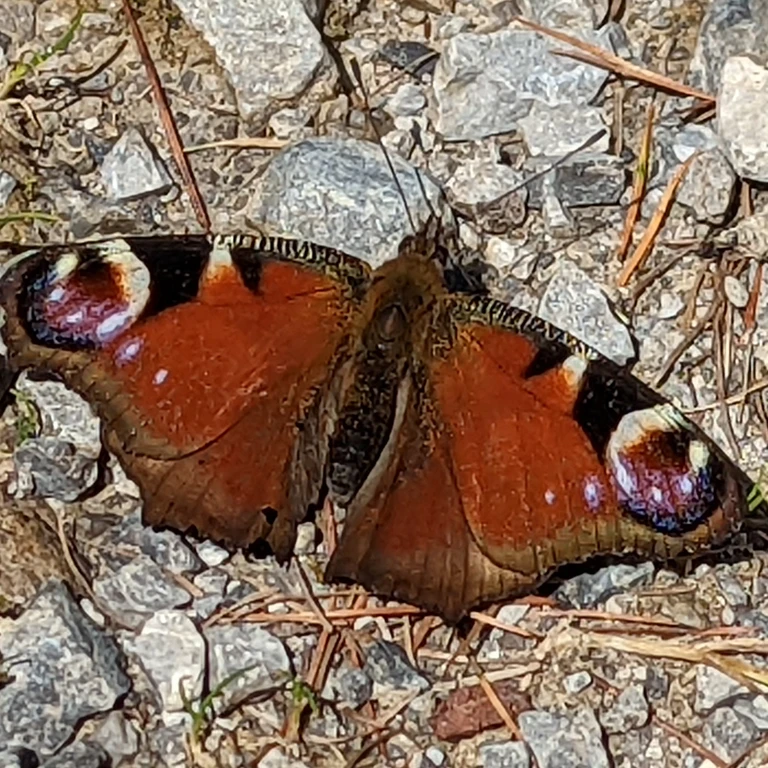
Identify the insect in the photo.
Aglais io
